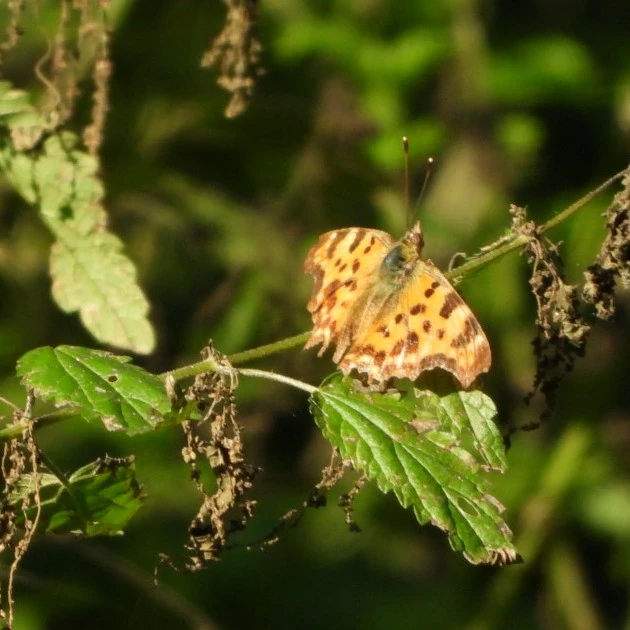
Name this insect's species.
Polygonia c-album
